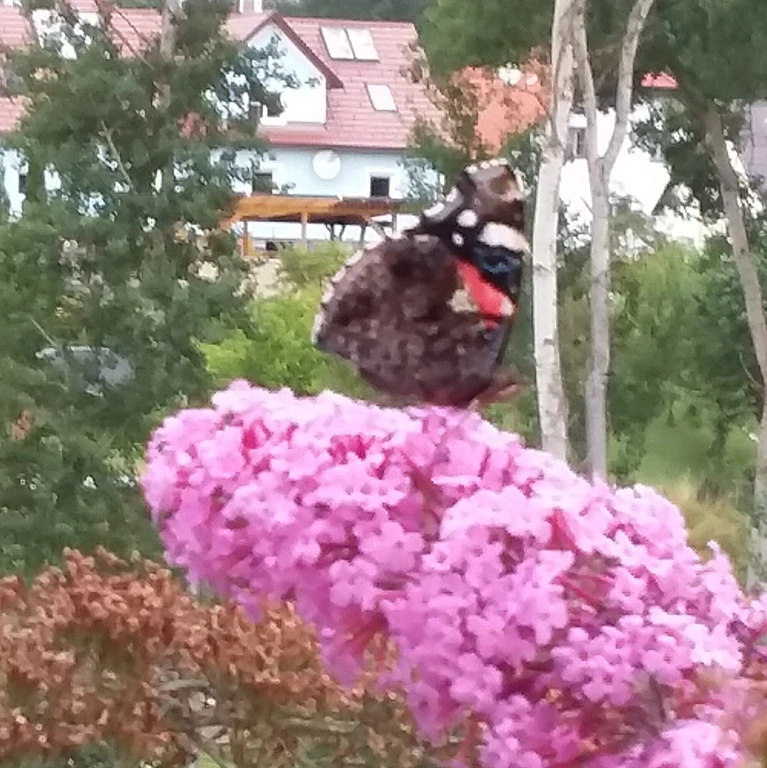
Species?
Vanessa atalanta
